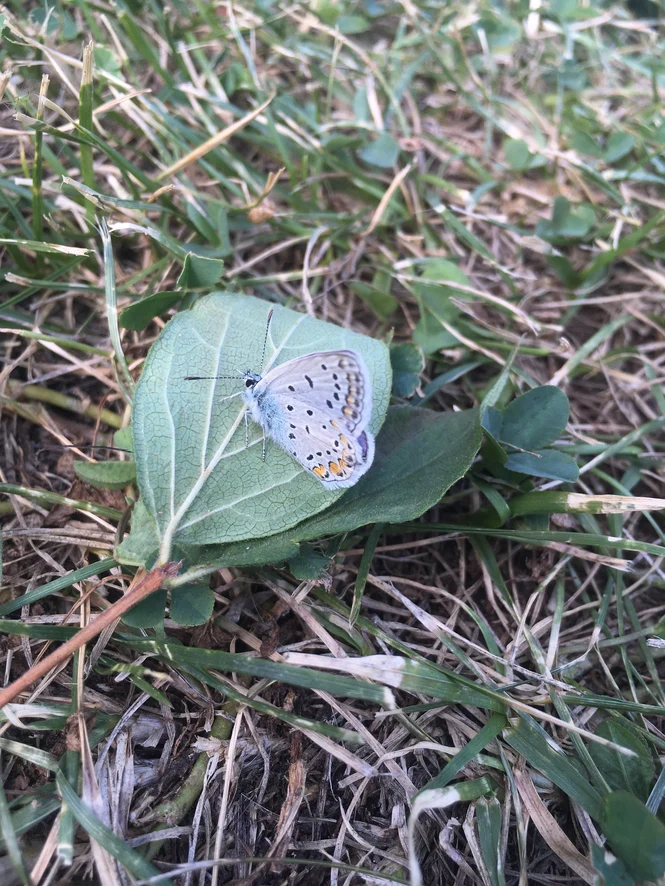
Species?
Polyommatus icarus
